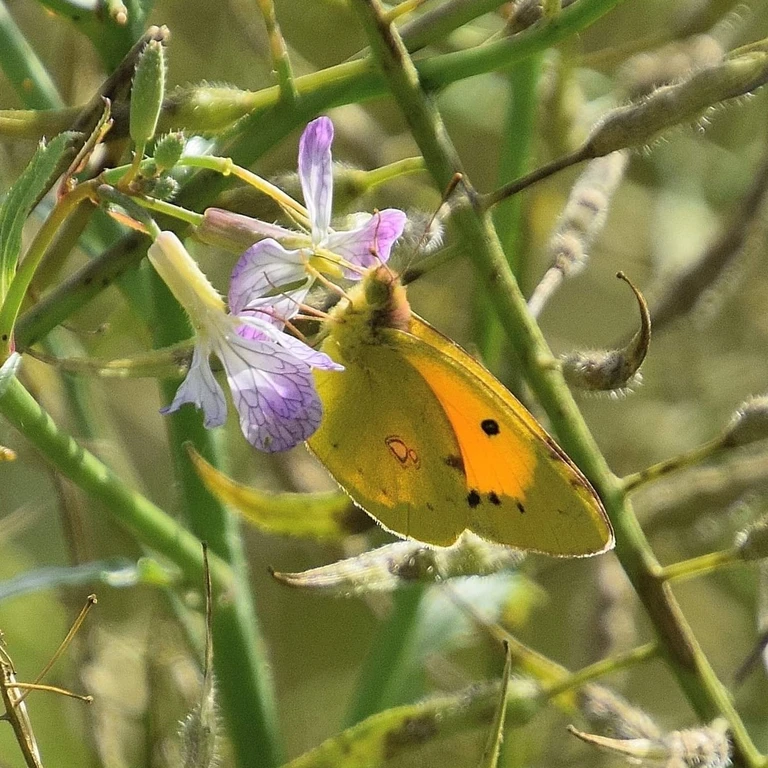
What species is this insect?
Colias croceus
